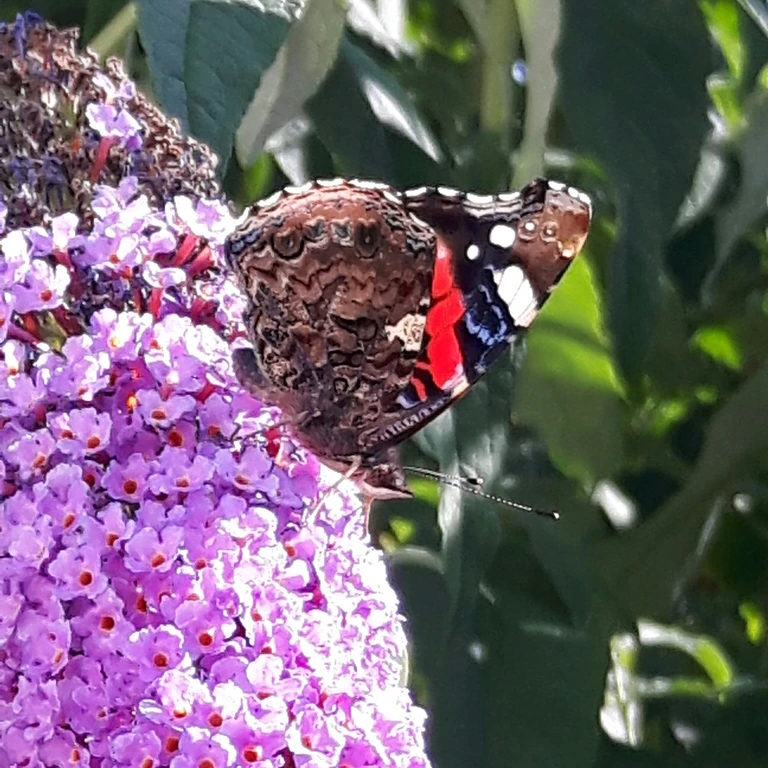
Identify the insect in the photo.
Vanessa atalanta
